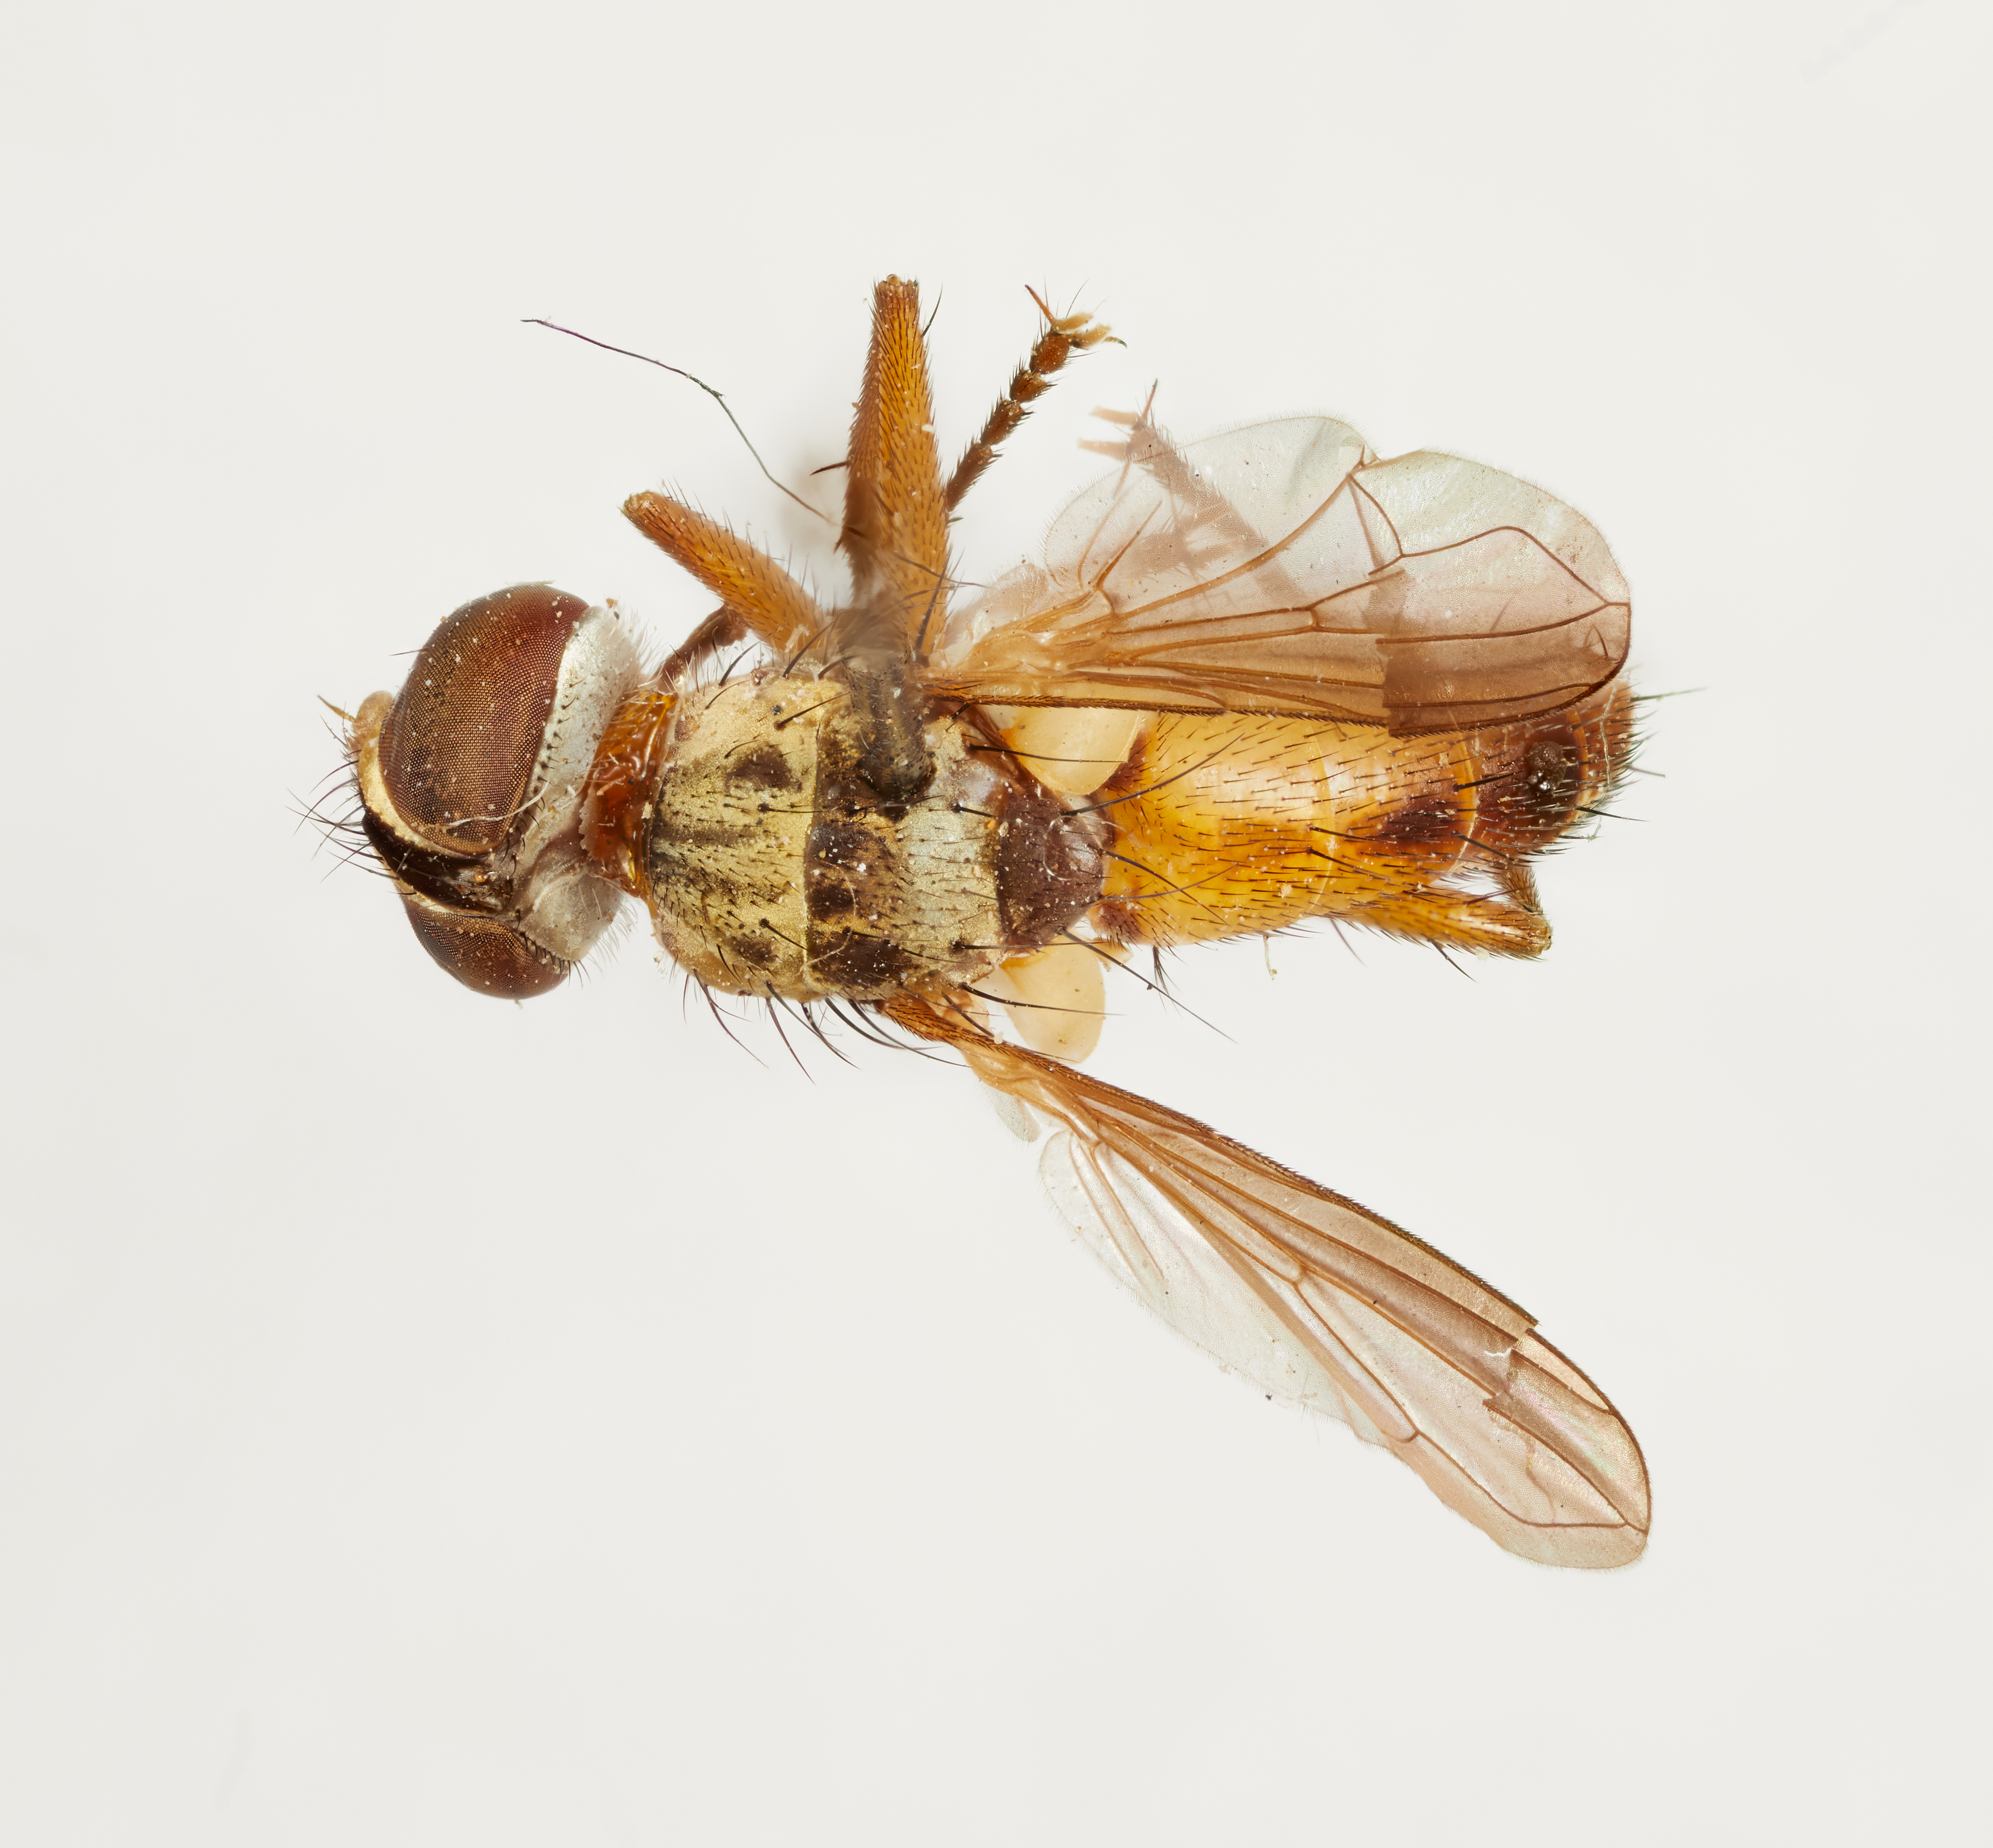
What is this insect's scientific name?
Xanthomelana flavipes
